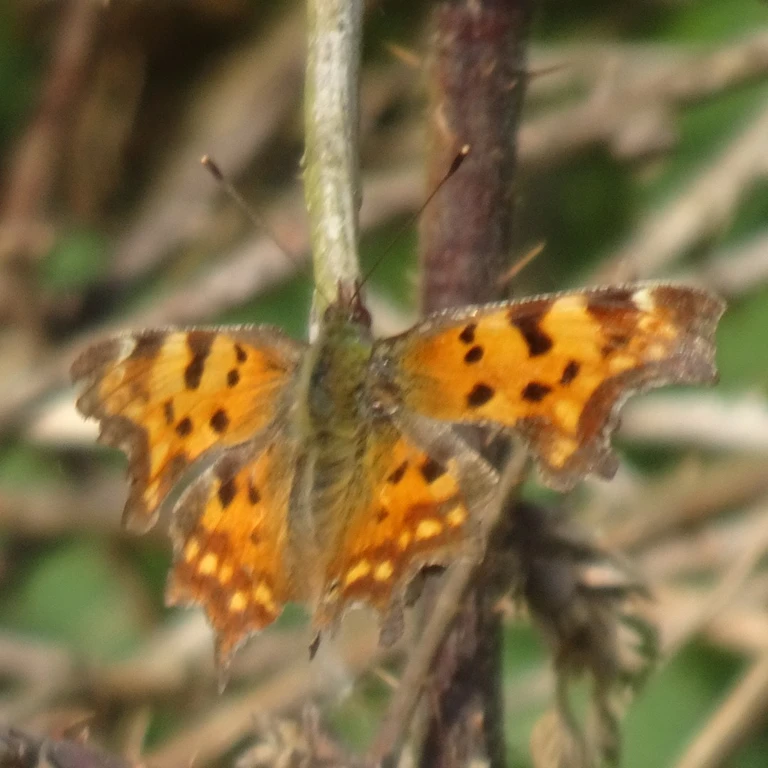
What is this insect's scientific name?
Polygonia c-album
